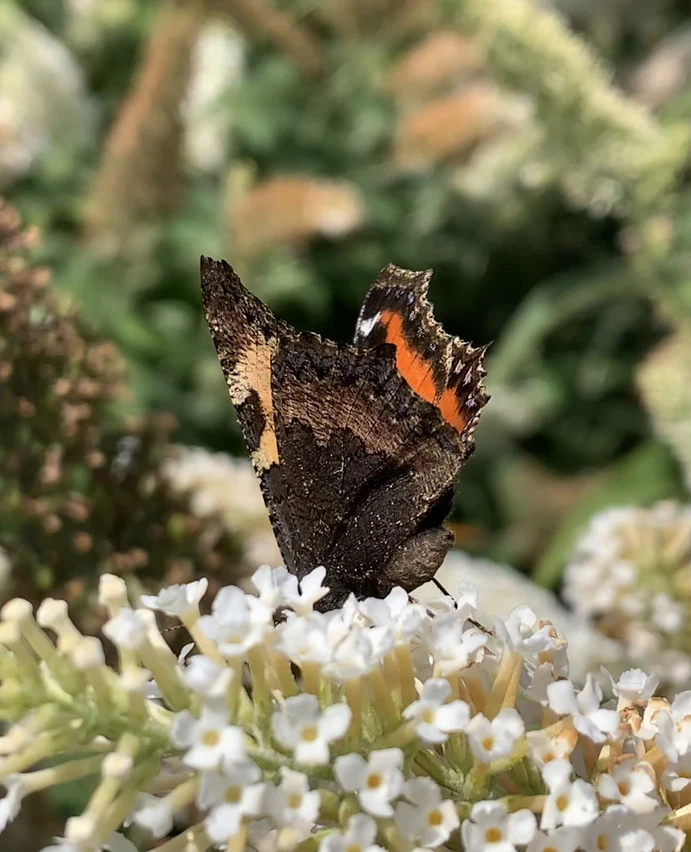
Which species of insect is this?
Aglais urticae
